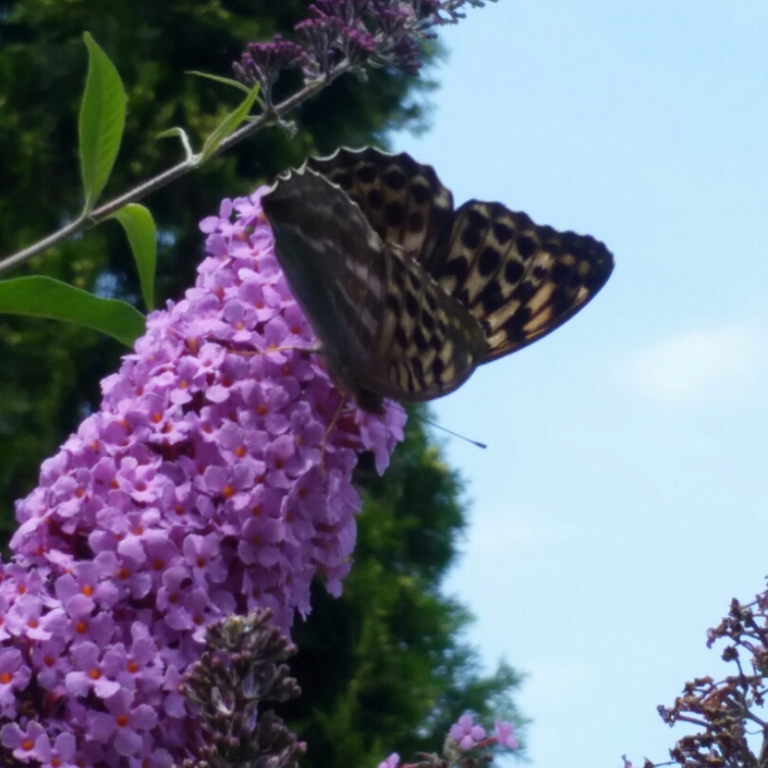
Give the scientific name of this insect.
Argynnis paphia
